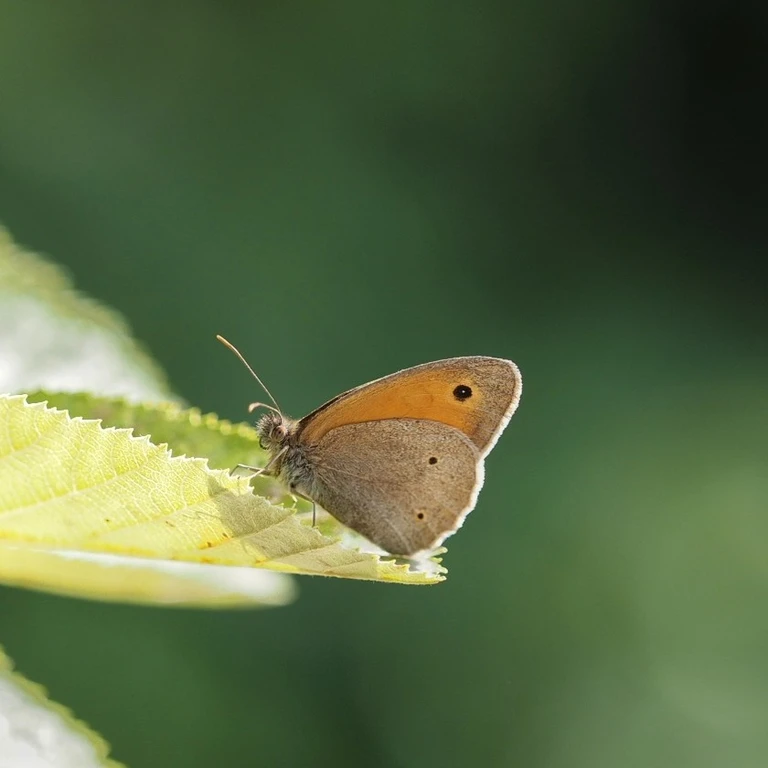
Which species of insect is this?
Maniola jurtina
